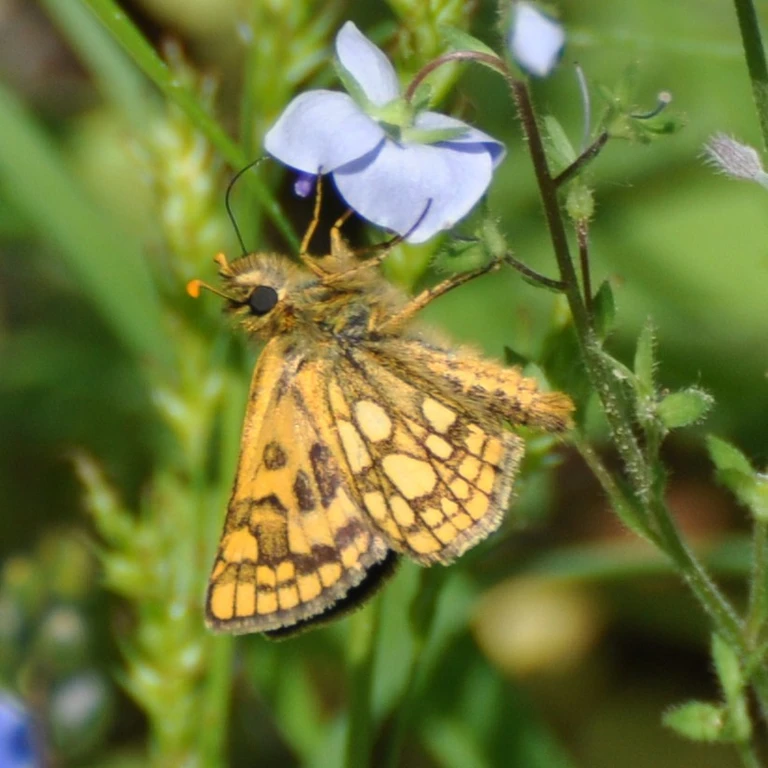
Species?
Carterocephalus palaemon
